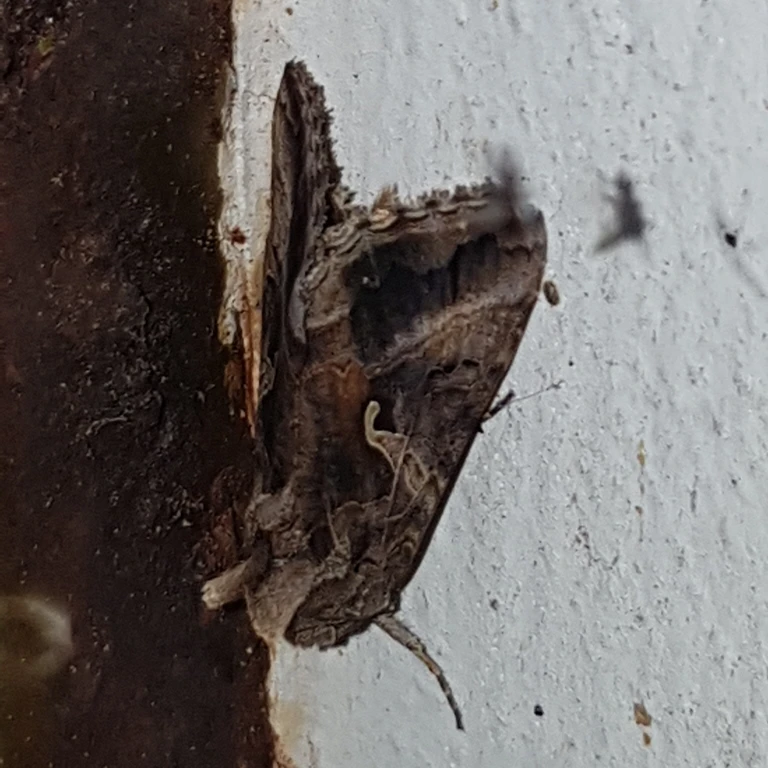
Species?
Autographa gamma
